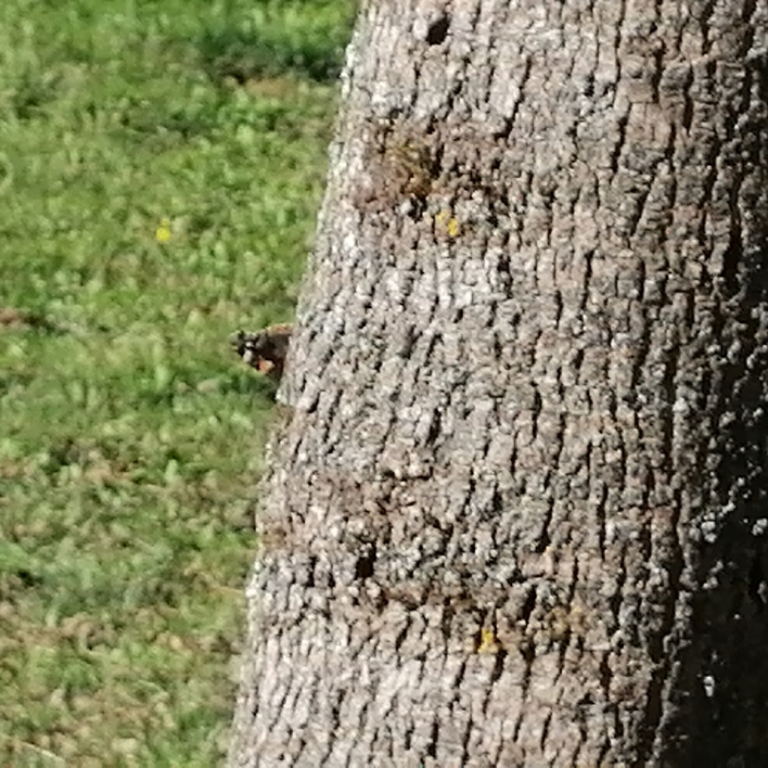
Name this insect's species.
Vanessa atalanta
